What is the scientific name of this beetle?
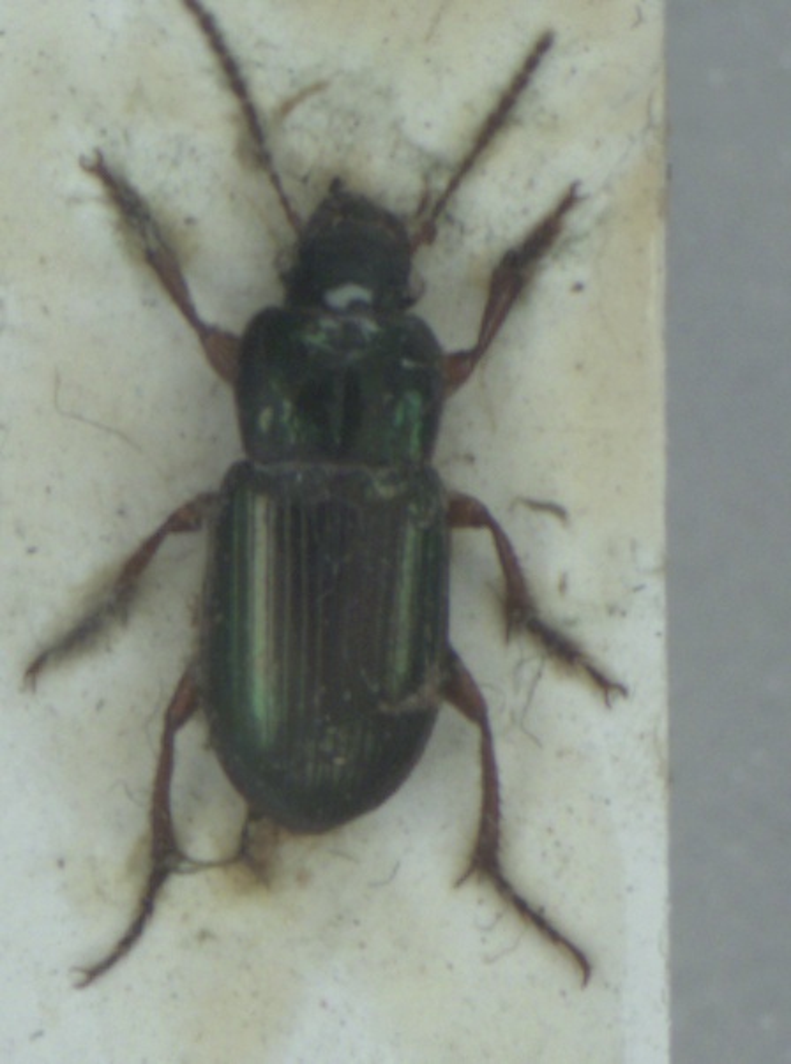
Harpalus affinis
